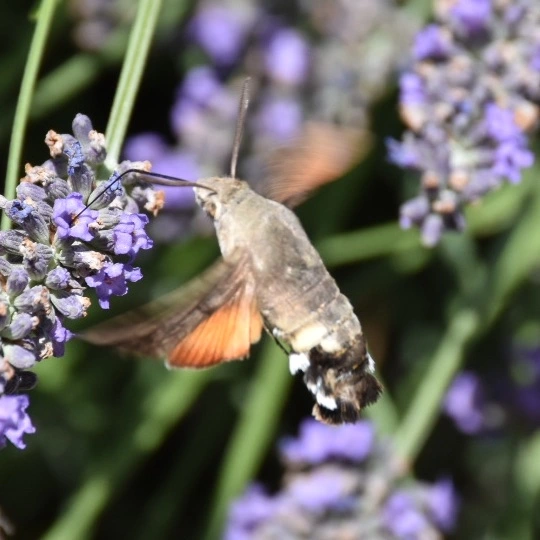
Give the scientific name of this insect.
Macroglossum stellatarum
